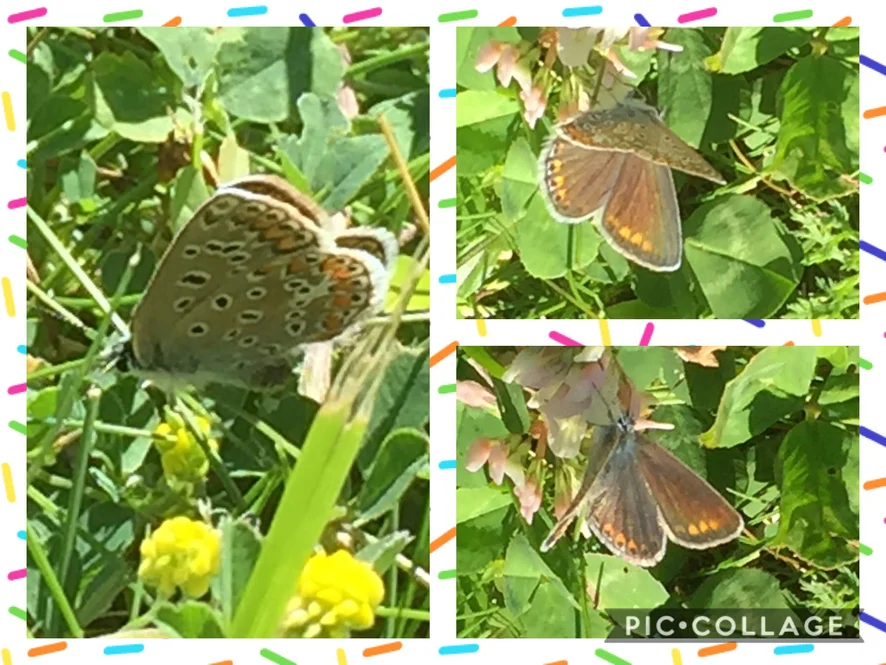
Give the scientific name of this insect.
Polyommatus icarus
